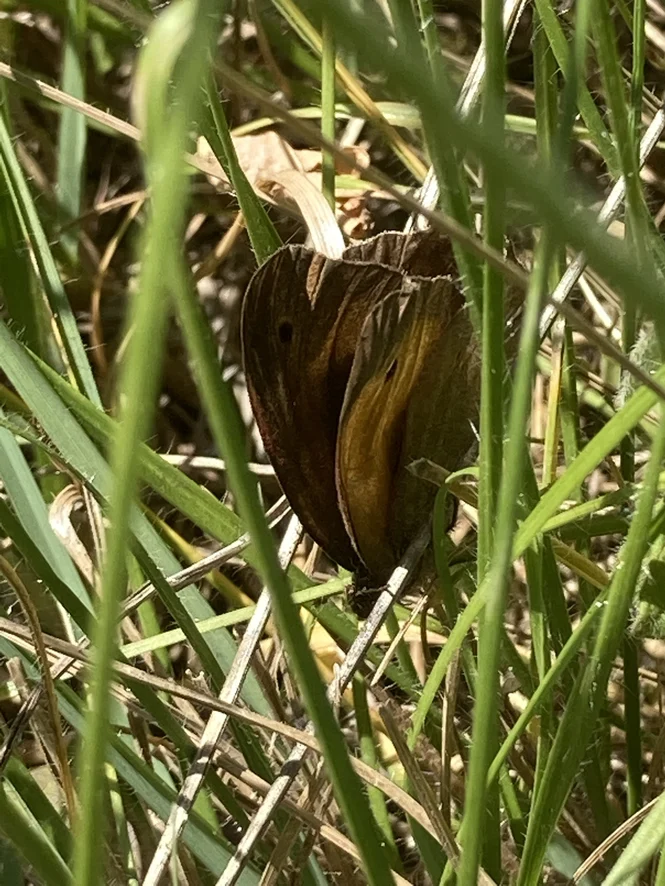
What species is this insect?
Maniola jurtina
